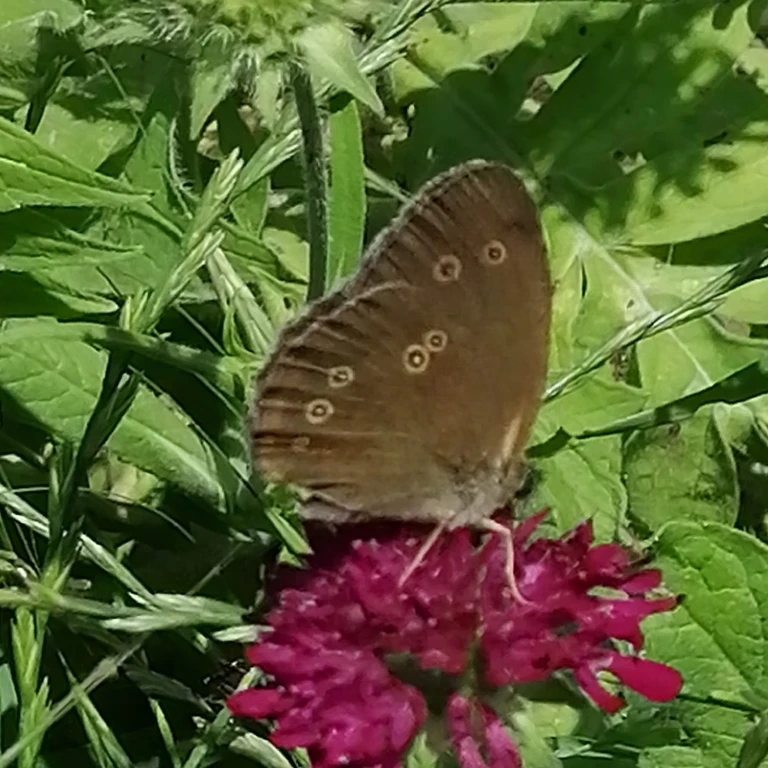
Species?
Aphantopus hyperantus
